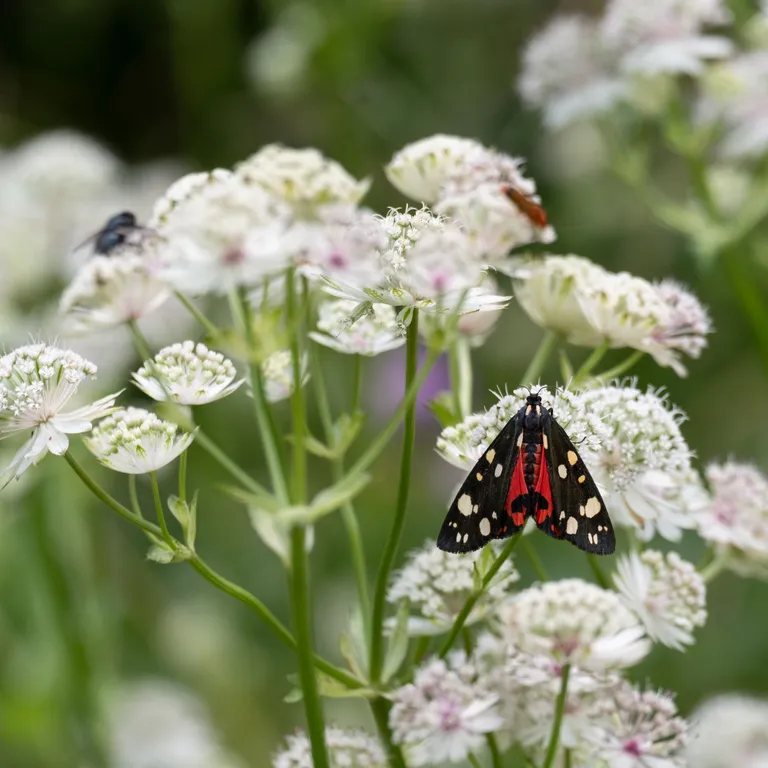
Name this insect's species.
Callimorpha dominula
